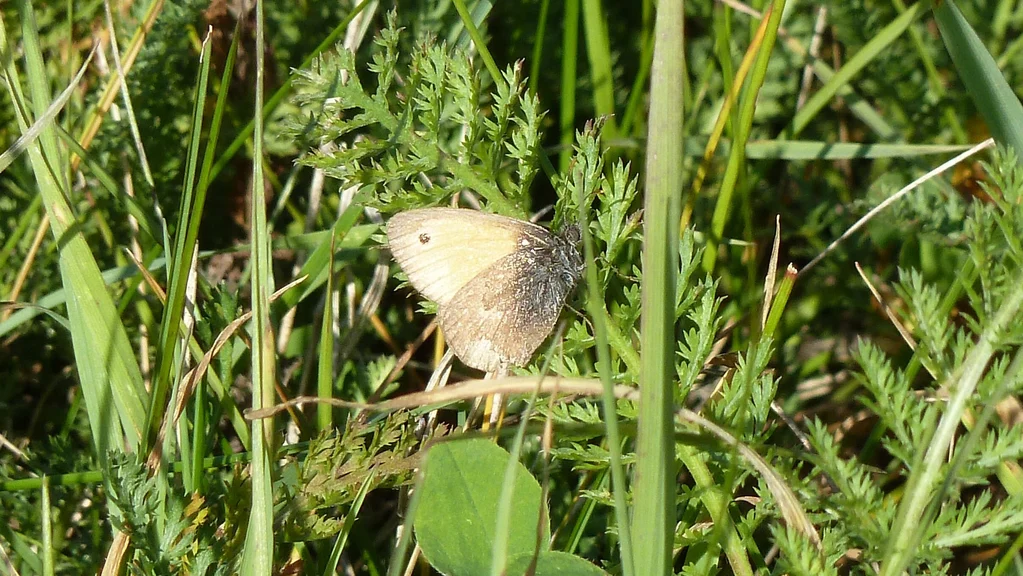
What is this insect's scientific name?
Coenonympha pamphilus
